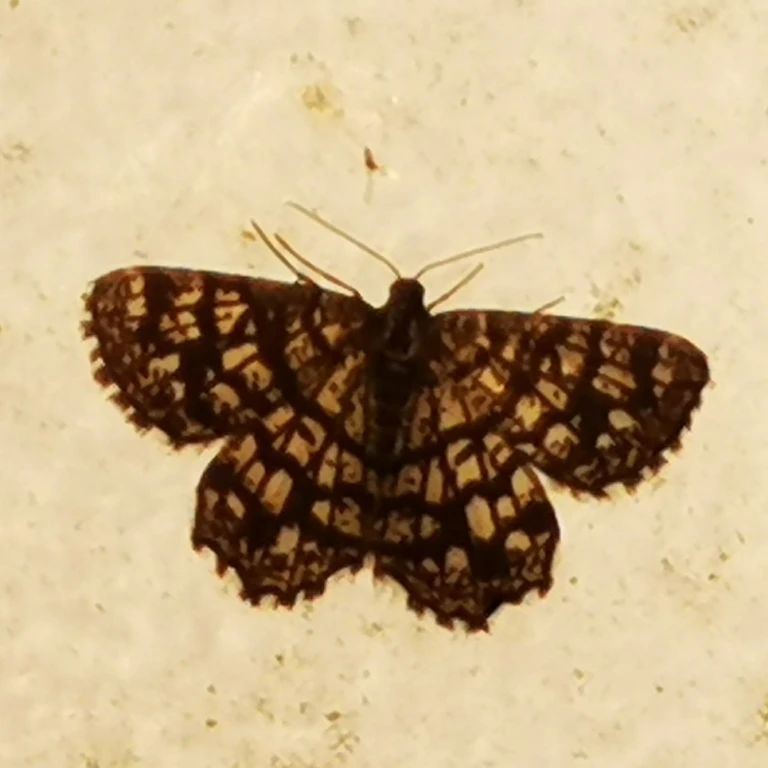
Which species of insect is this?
Chiasmia clathrata
